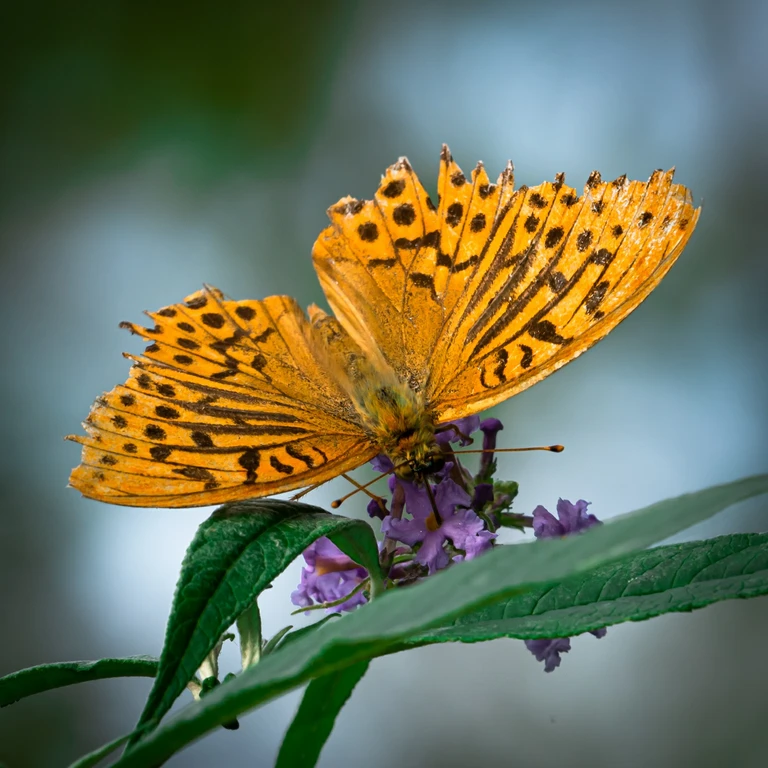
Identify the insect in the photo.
Argynnis paphia
